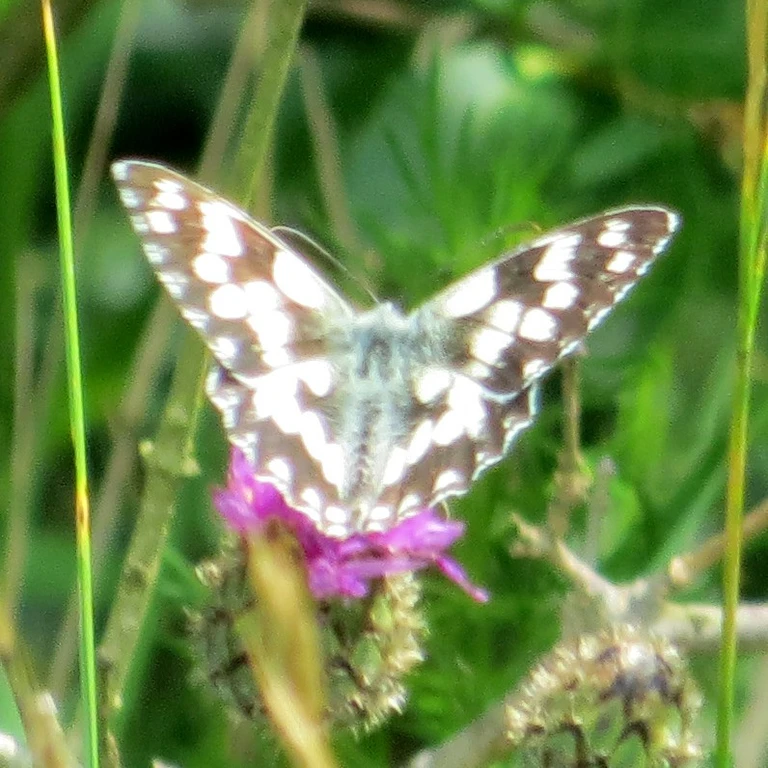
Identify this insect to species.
Melanargia galathea
